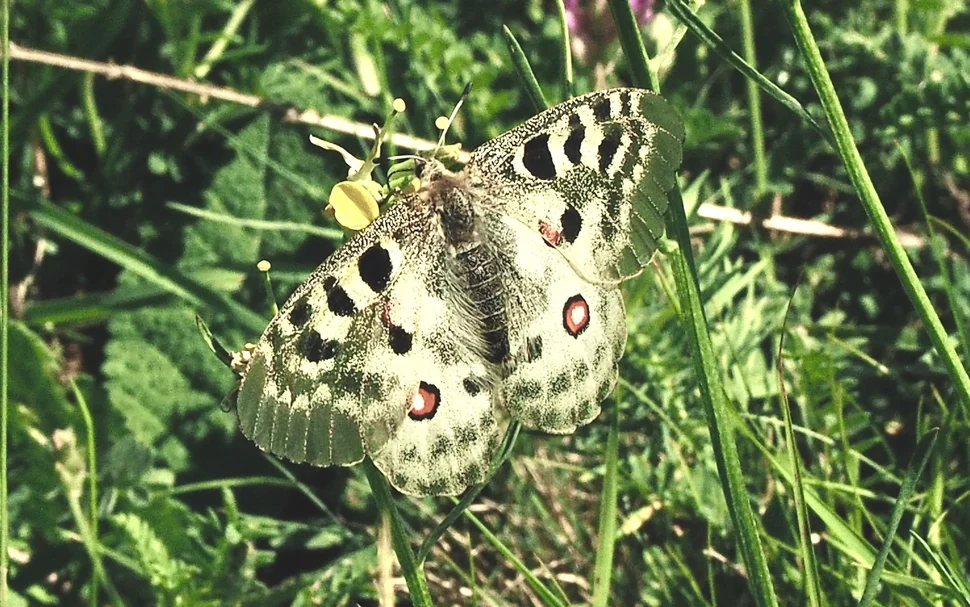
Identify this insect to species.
Parnassius apollo
